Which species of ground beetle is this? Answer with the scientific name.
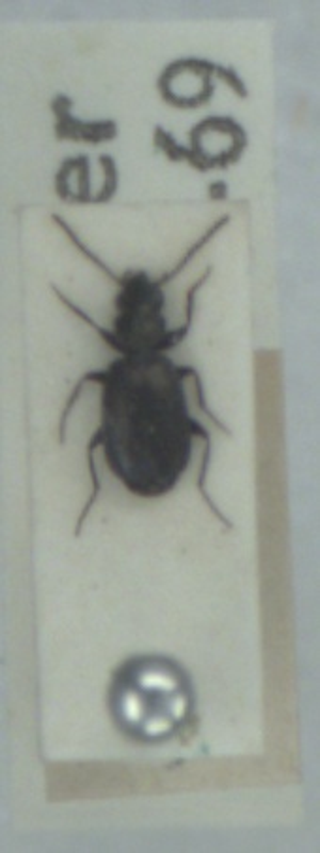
Syntomus foveatus
